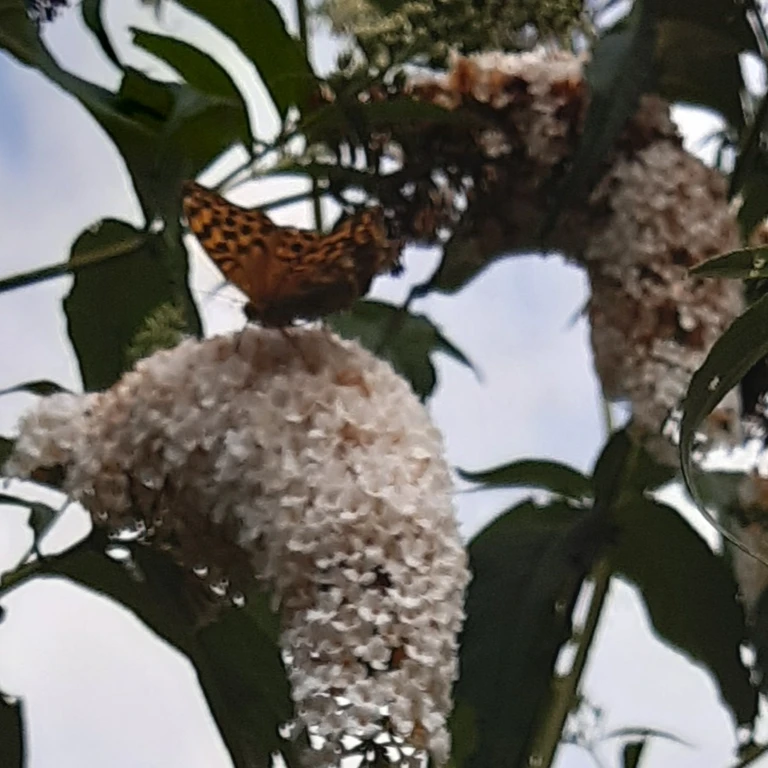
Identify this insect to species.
Argynnis paphia
